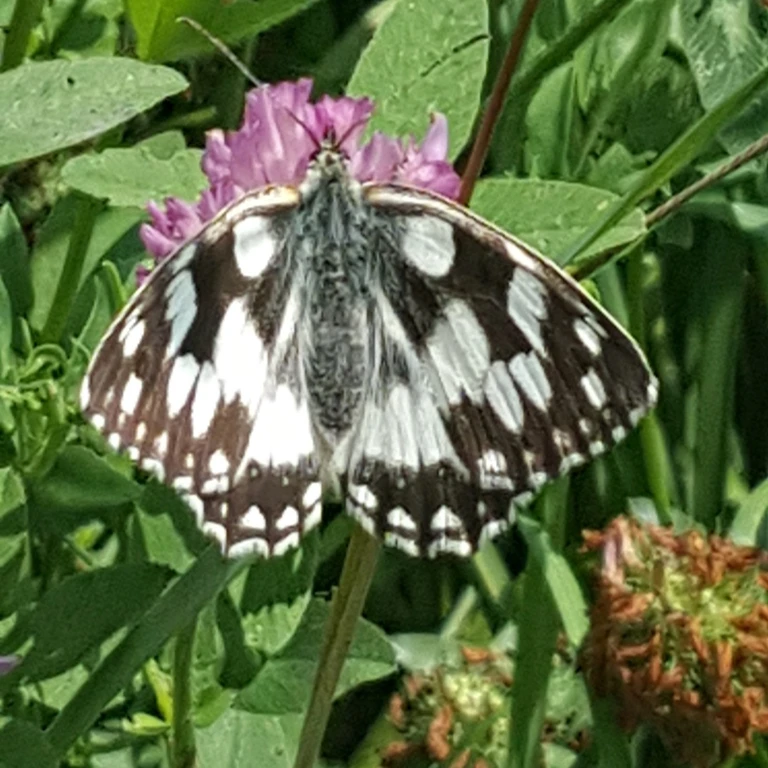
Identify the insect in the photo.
Melanargia galathea
